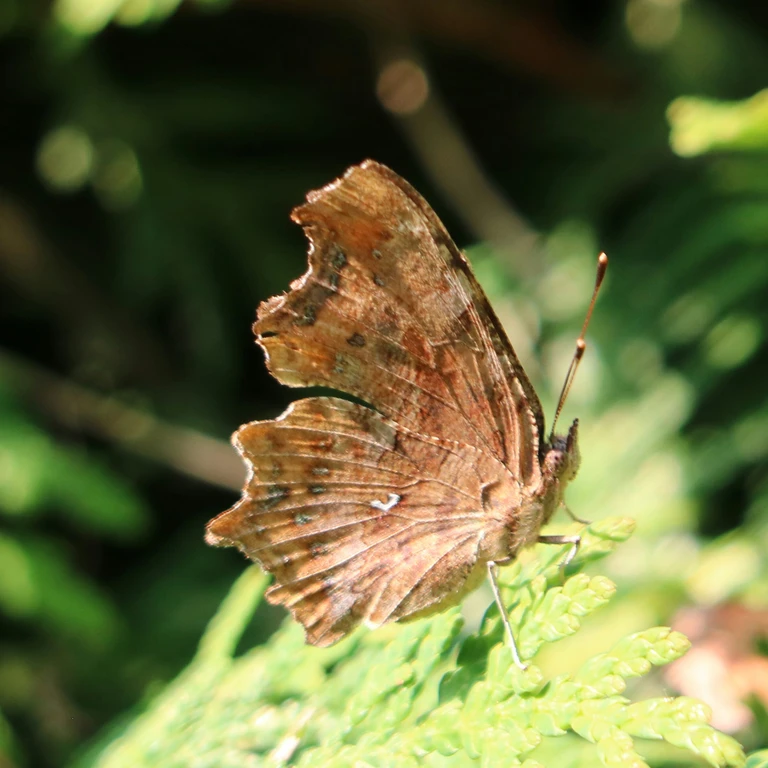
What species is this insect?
Polygonia c-album
